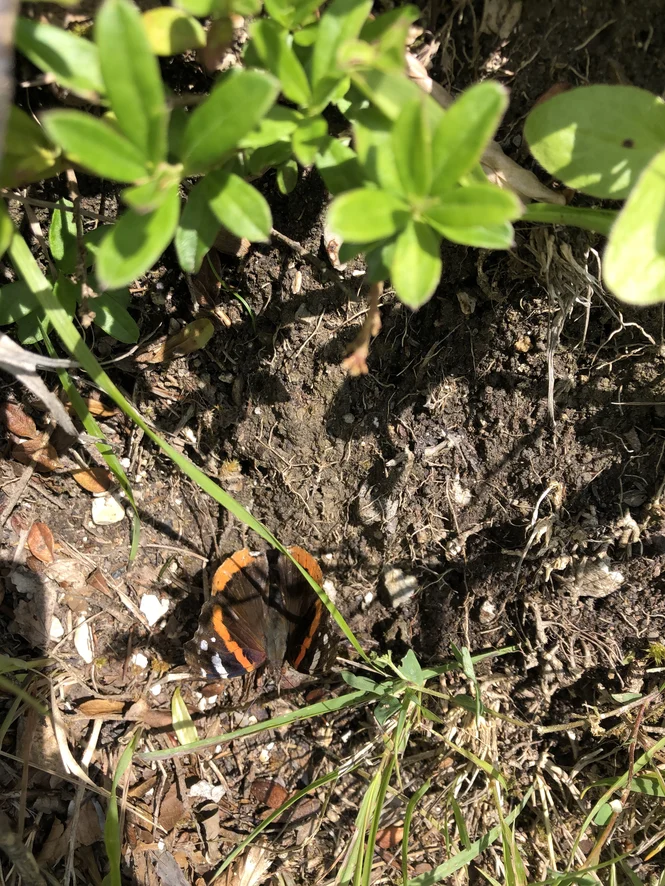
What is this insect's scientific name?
Vanessa atalanta
